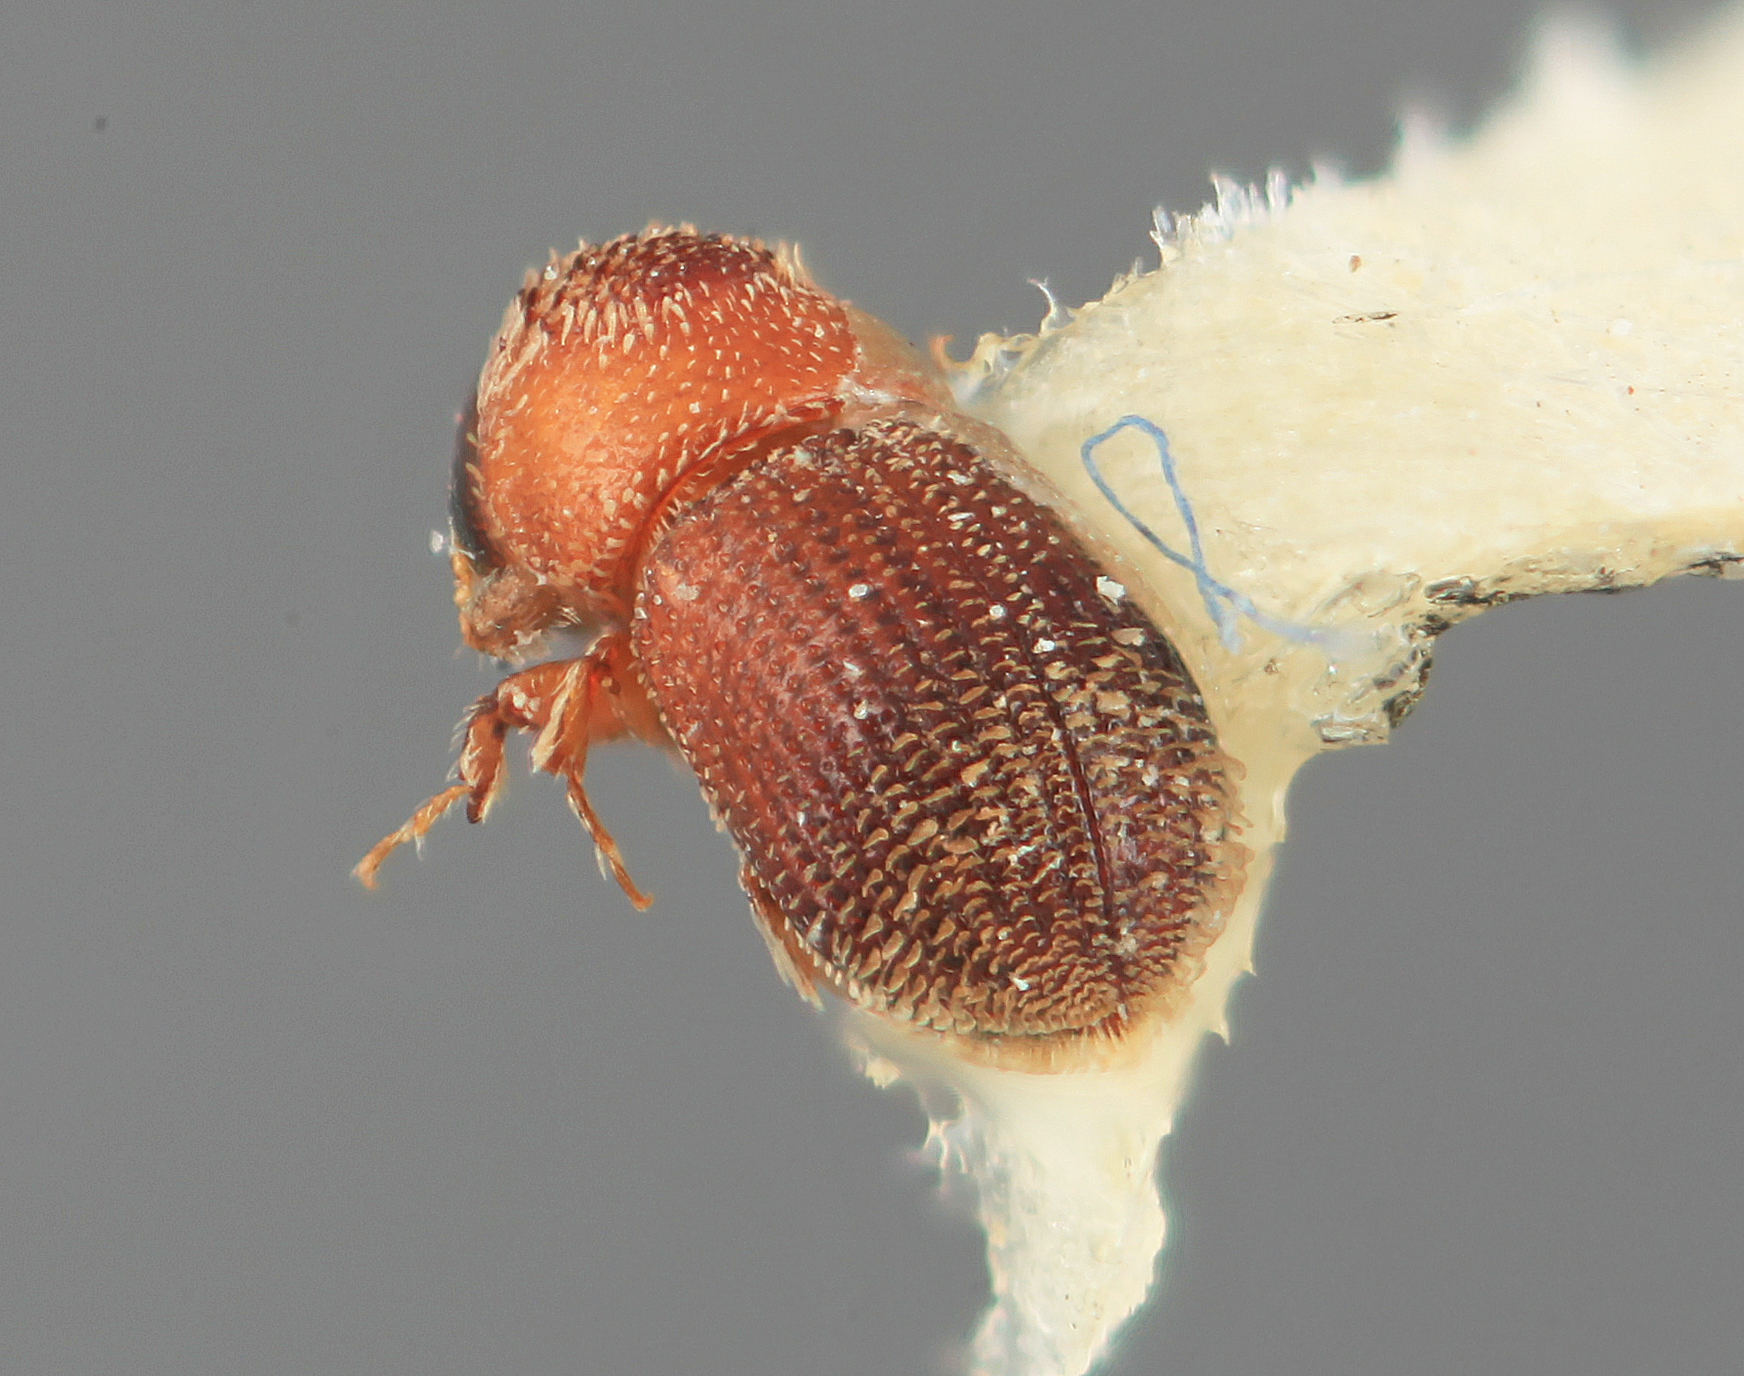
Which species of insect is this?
Pseudothysanoes squameus
